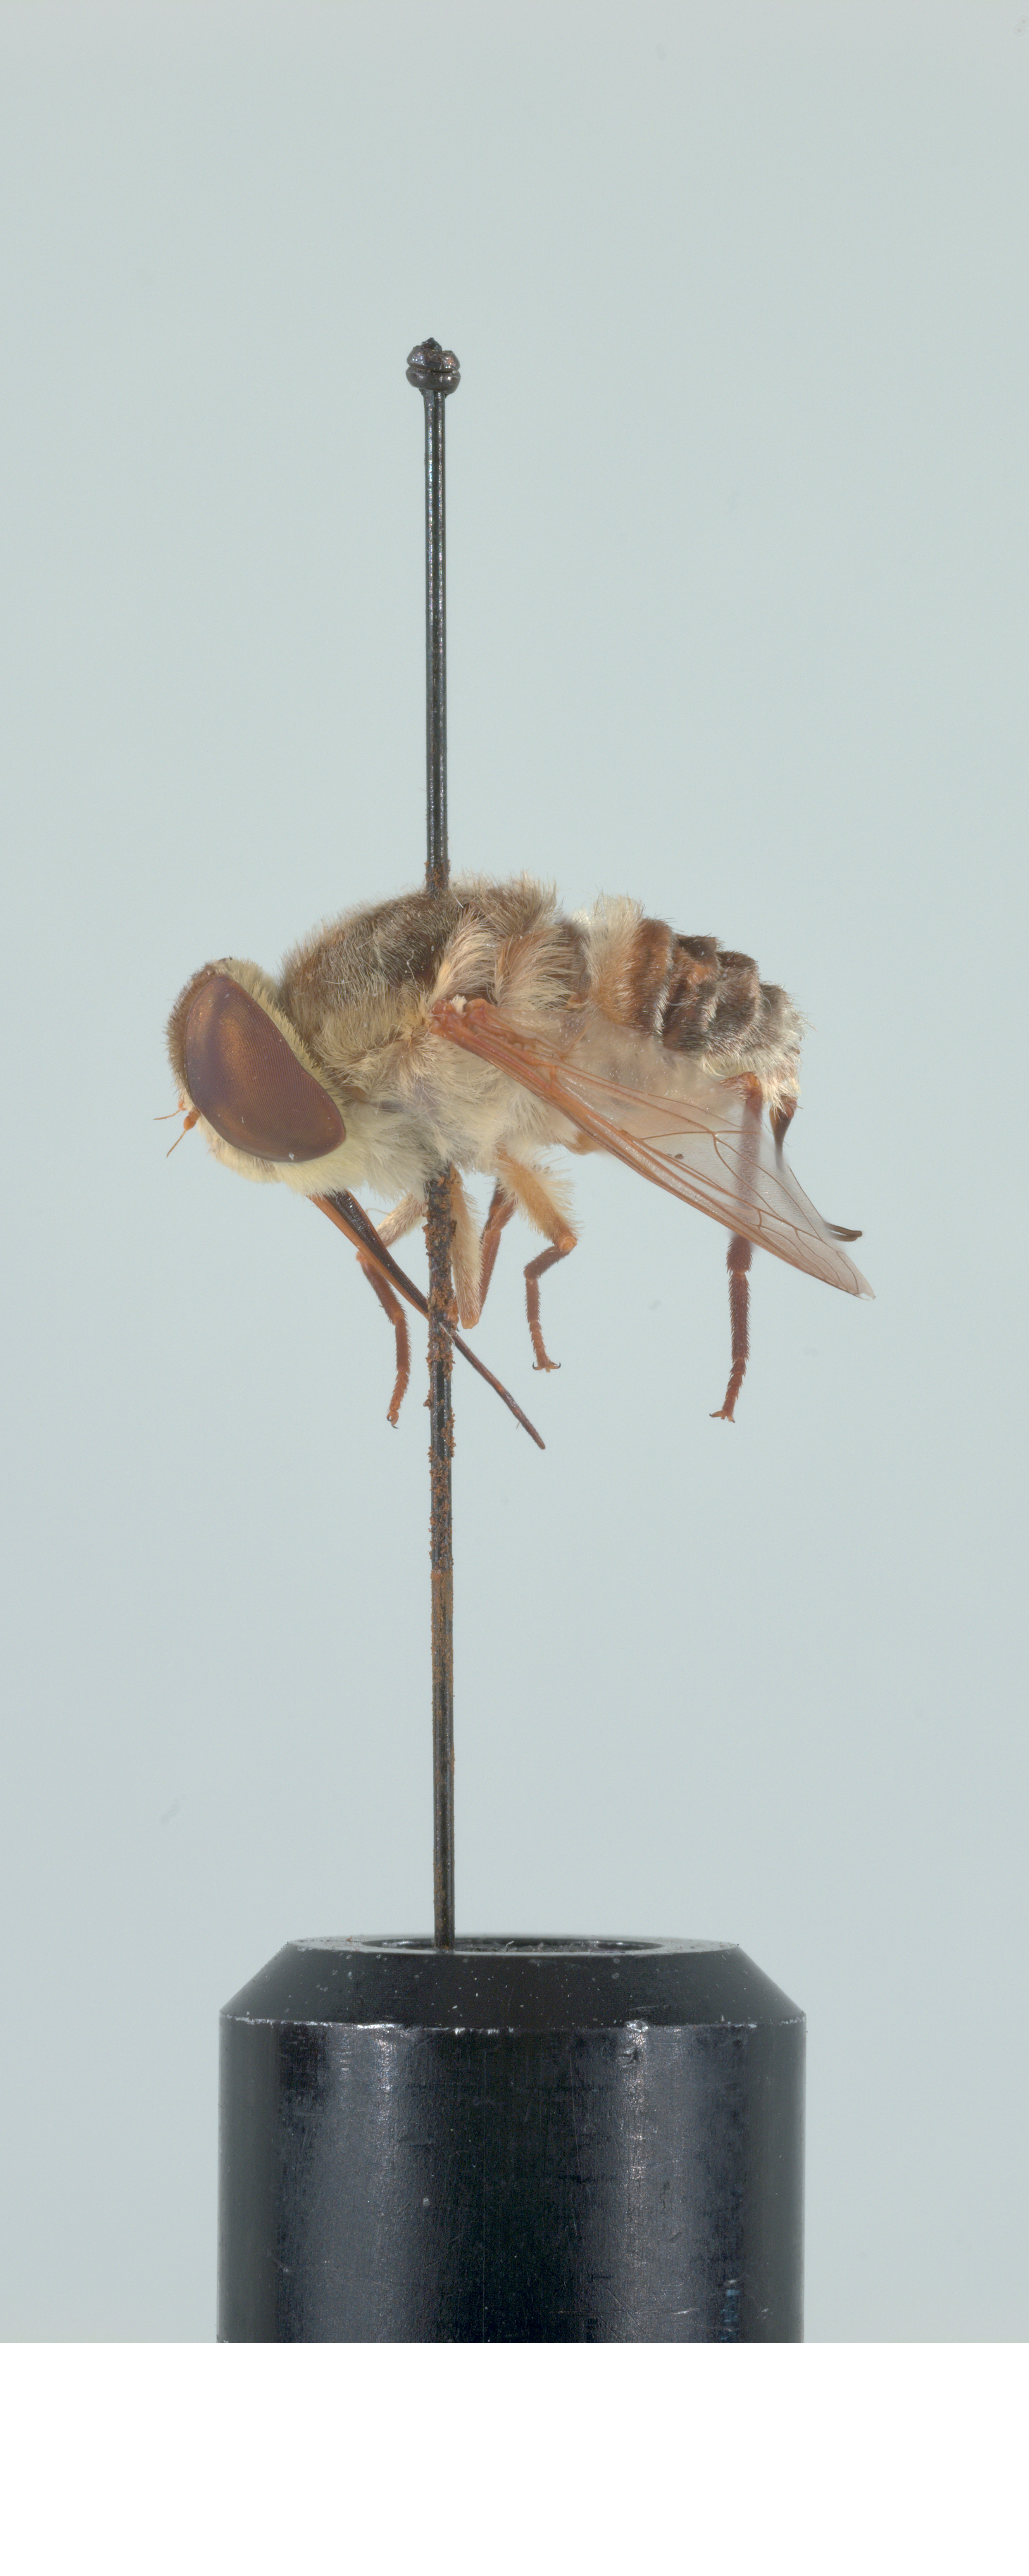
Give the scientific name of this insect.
Neorhynchocephalus volaticus
